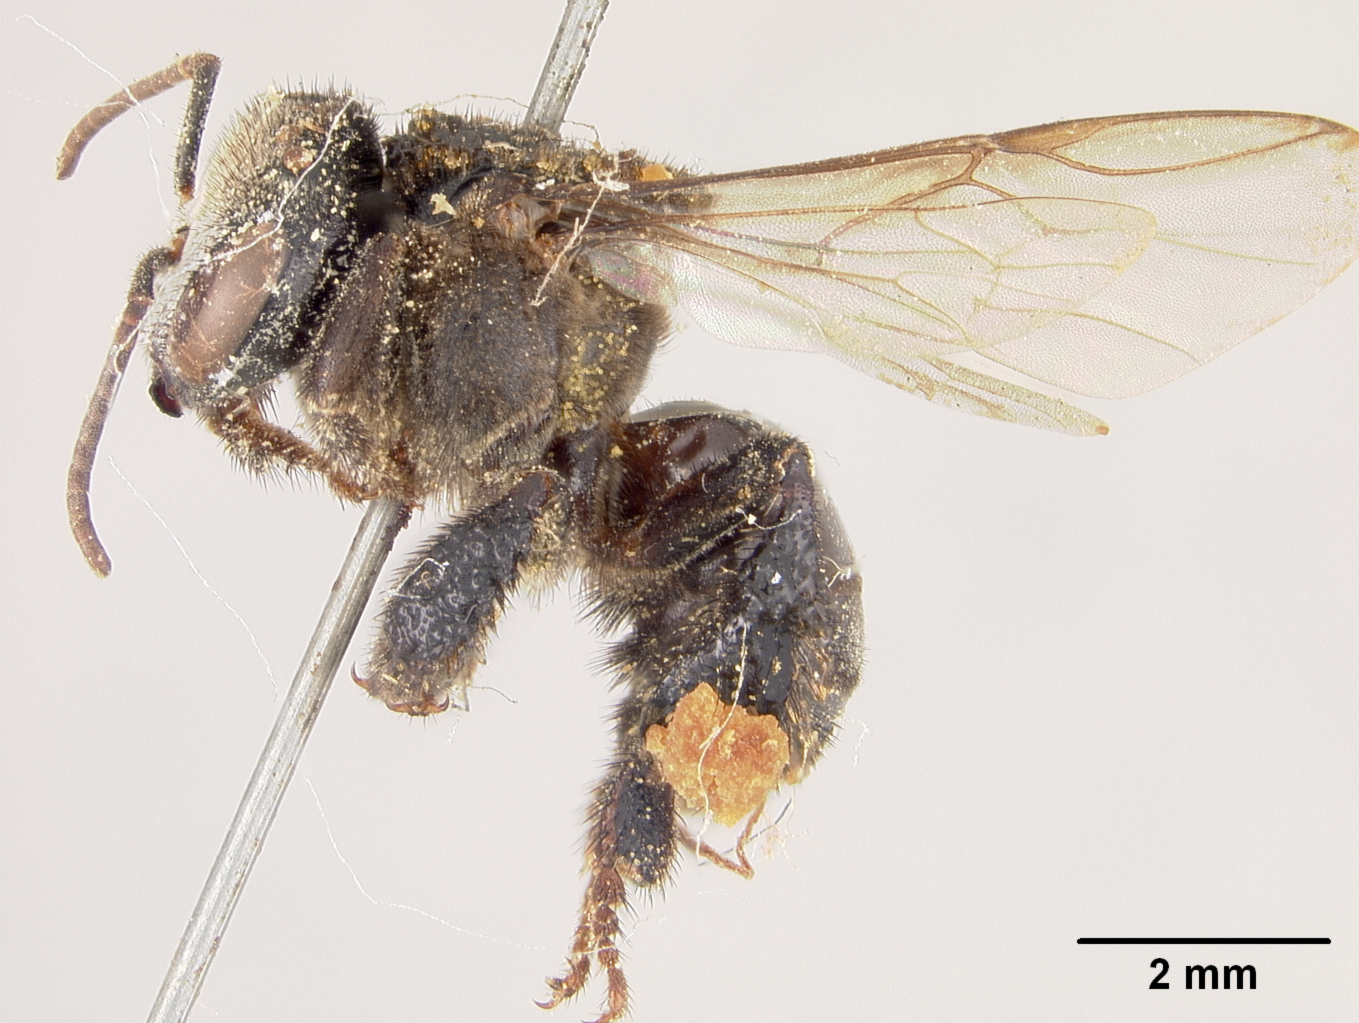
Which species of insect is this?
Trigona busara
